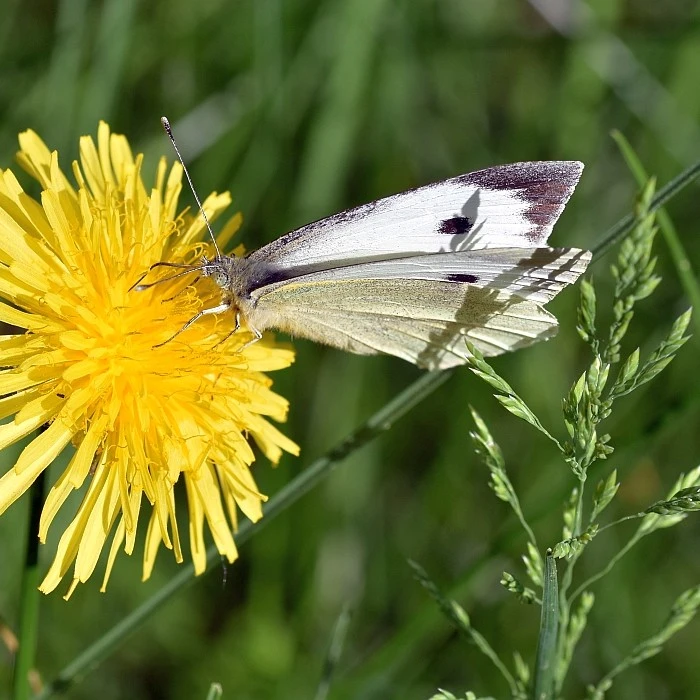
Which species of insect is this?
Pieris brassicae
